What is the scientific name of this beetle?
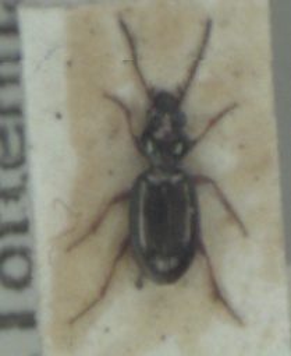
Bembidion lampros
